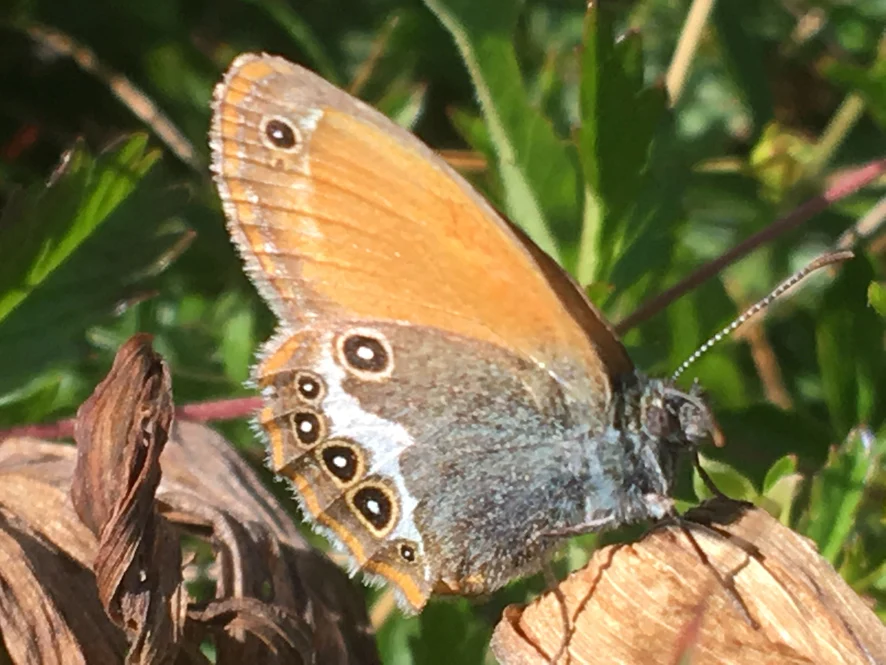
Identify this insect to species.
Coenonympha arcania
